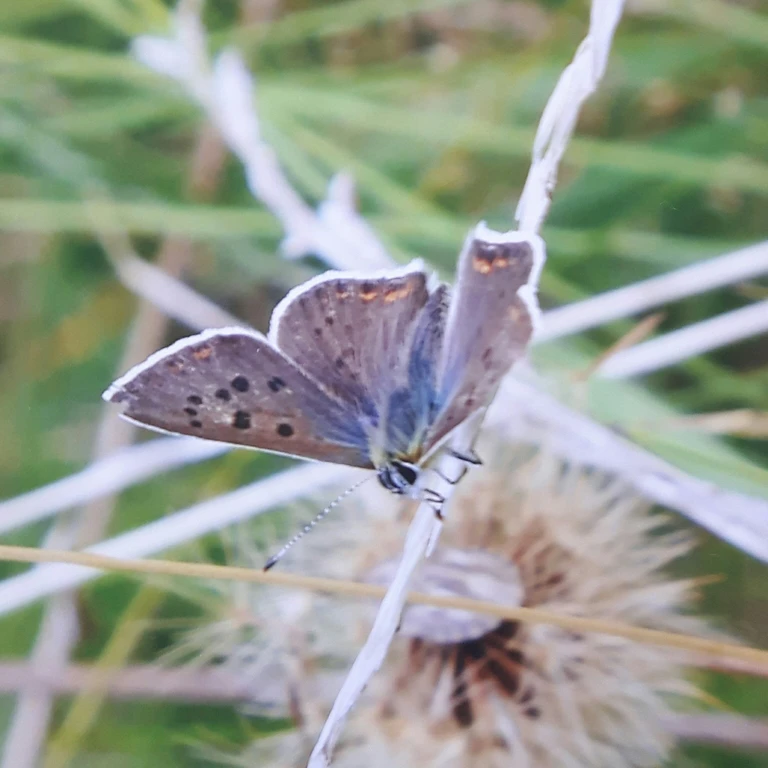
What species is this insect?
Lycaena tityrus (also Loweia tityrus)
